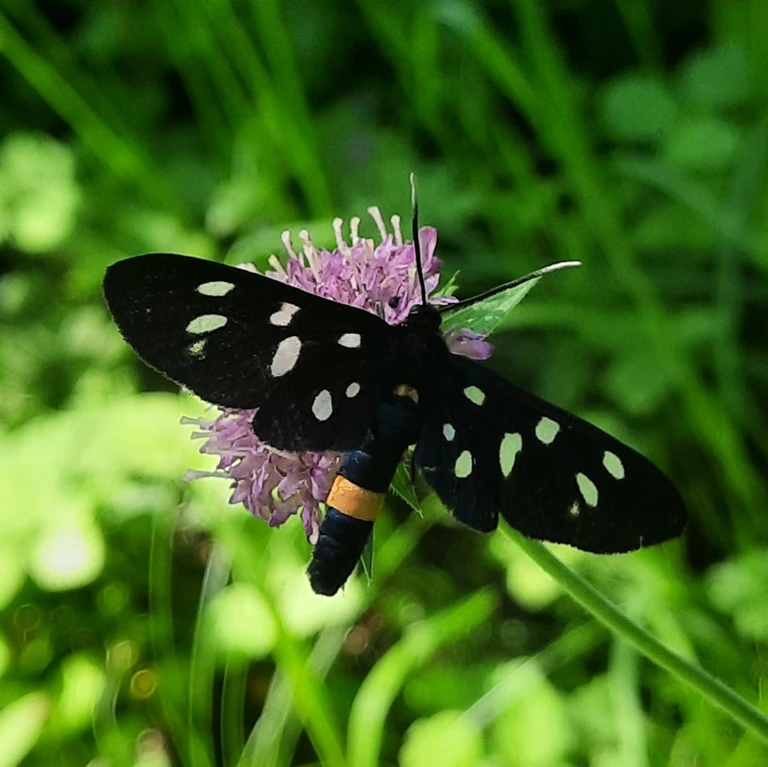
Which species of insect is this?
Amata phegea
